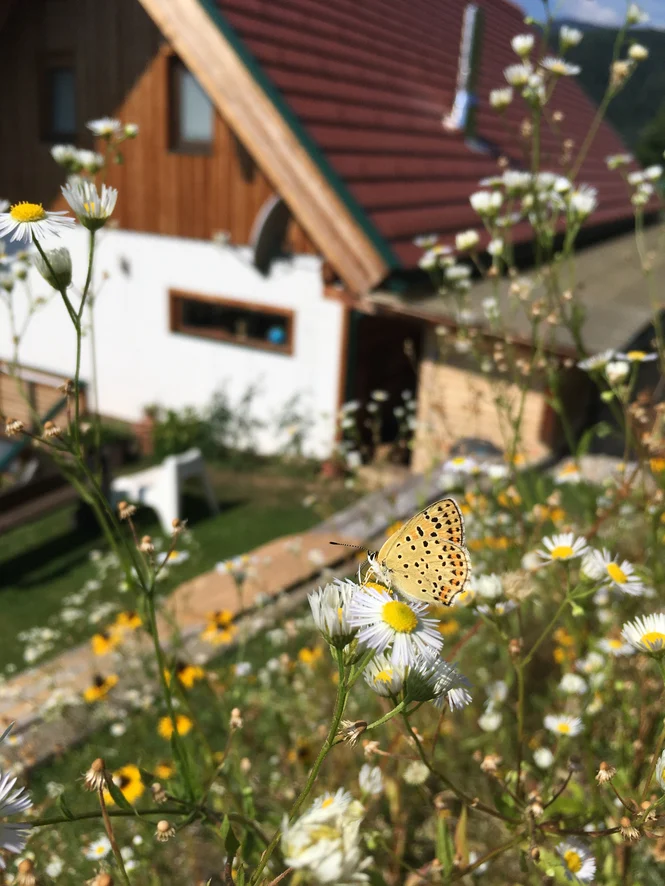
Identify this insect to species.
Lycaena tityrus (also Loweia tityrus)
